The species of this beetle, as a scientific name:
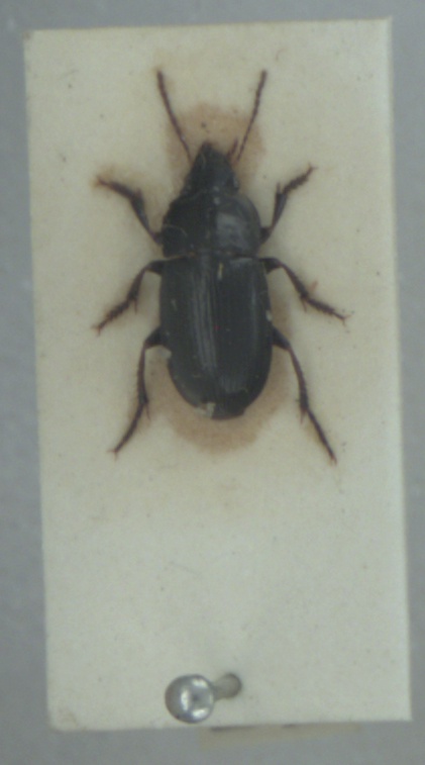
Harpalus anxius
